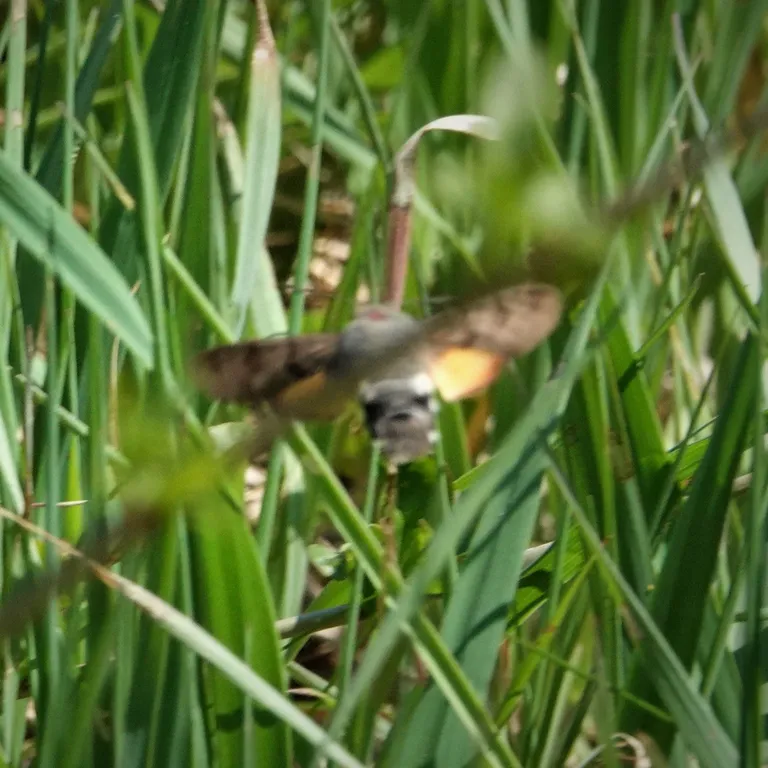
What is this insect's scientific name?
Macroglossum stellatarum
